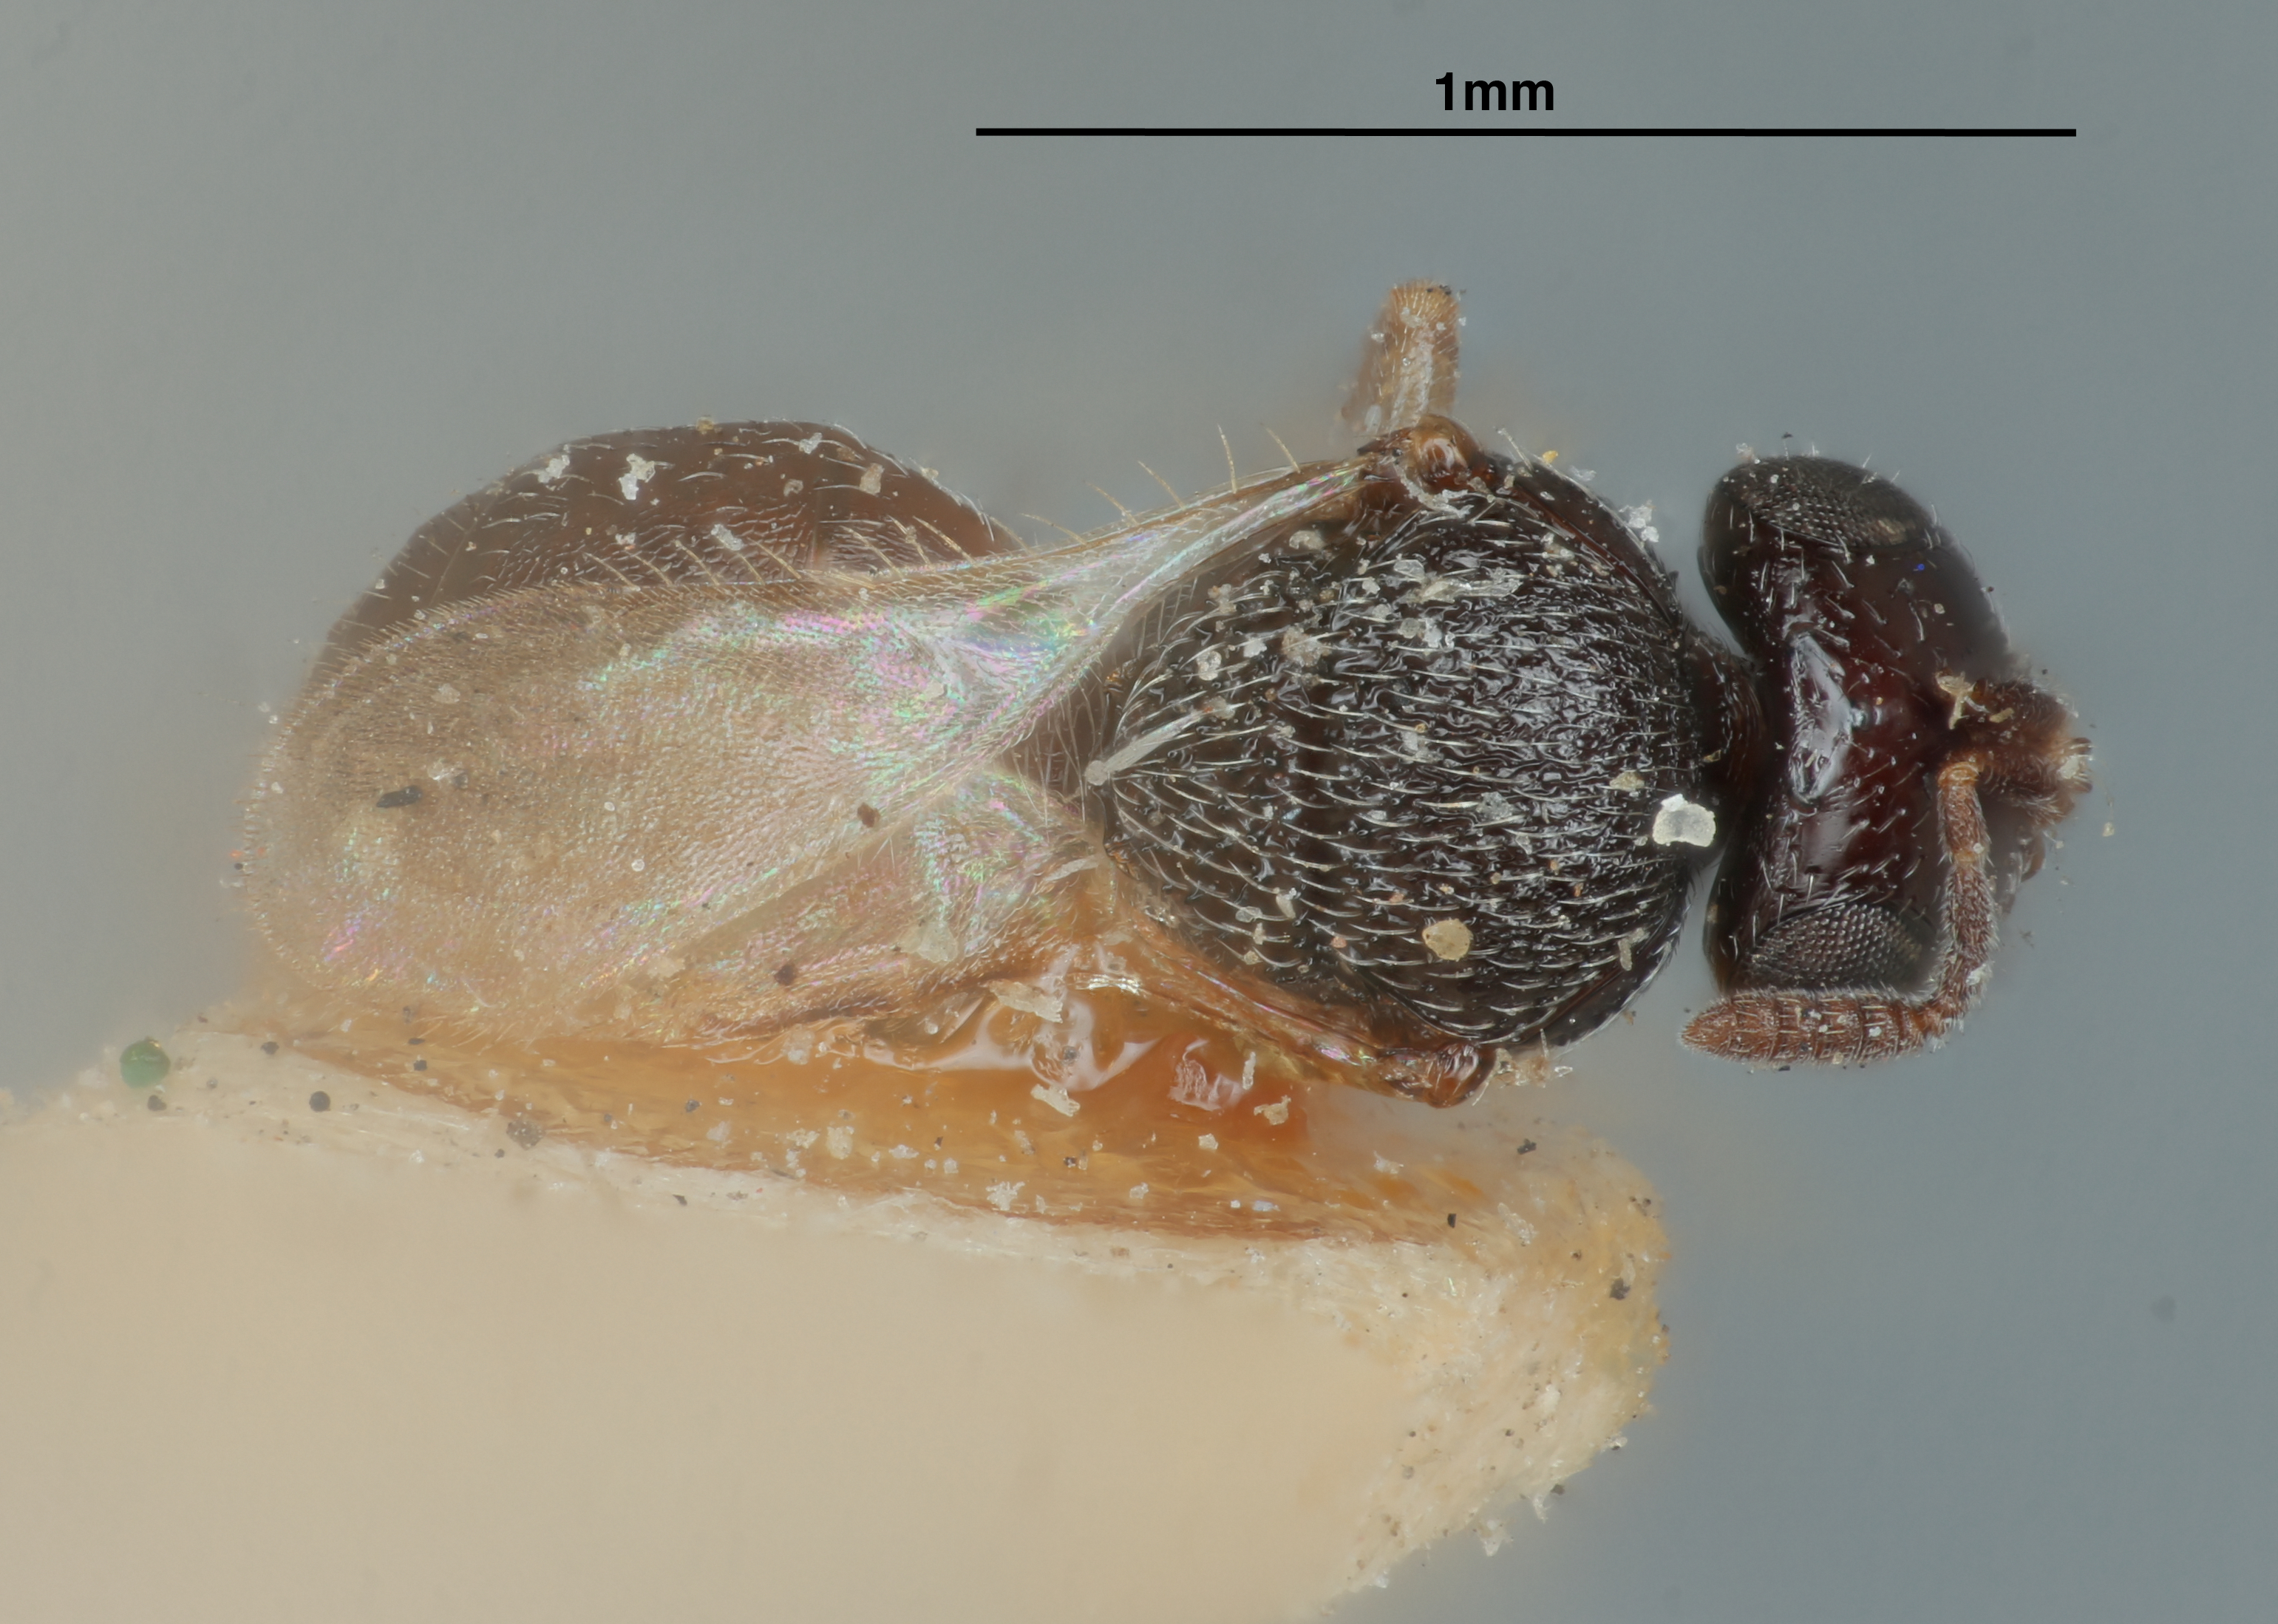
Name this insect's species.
Prosacantha mandibularis
